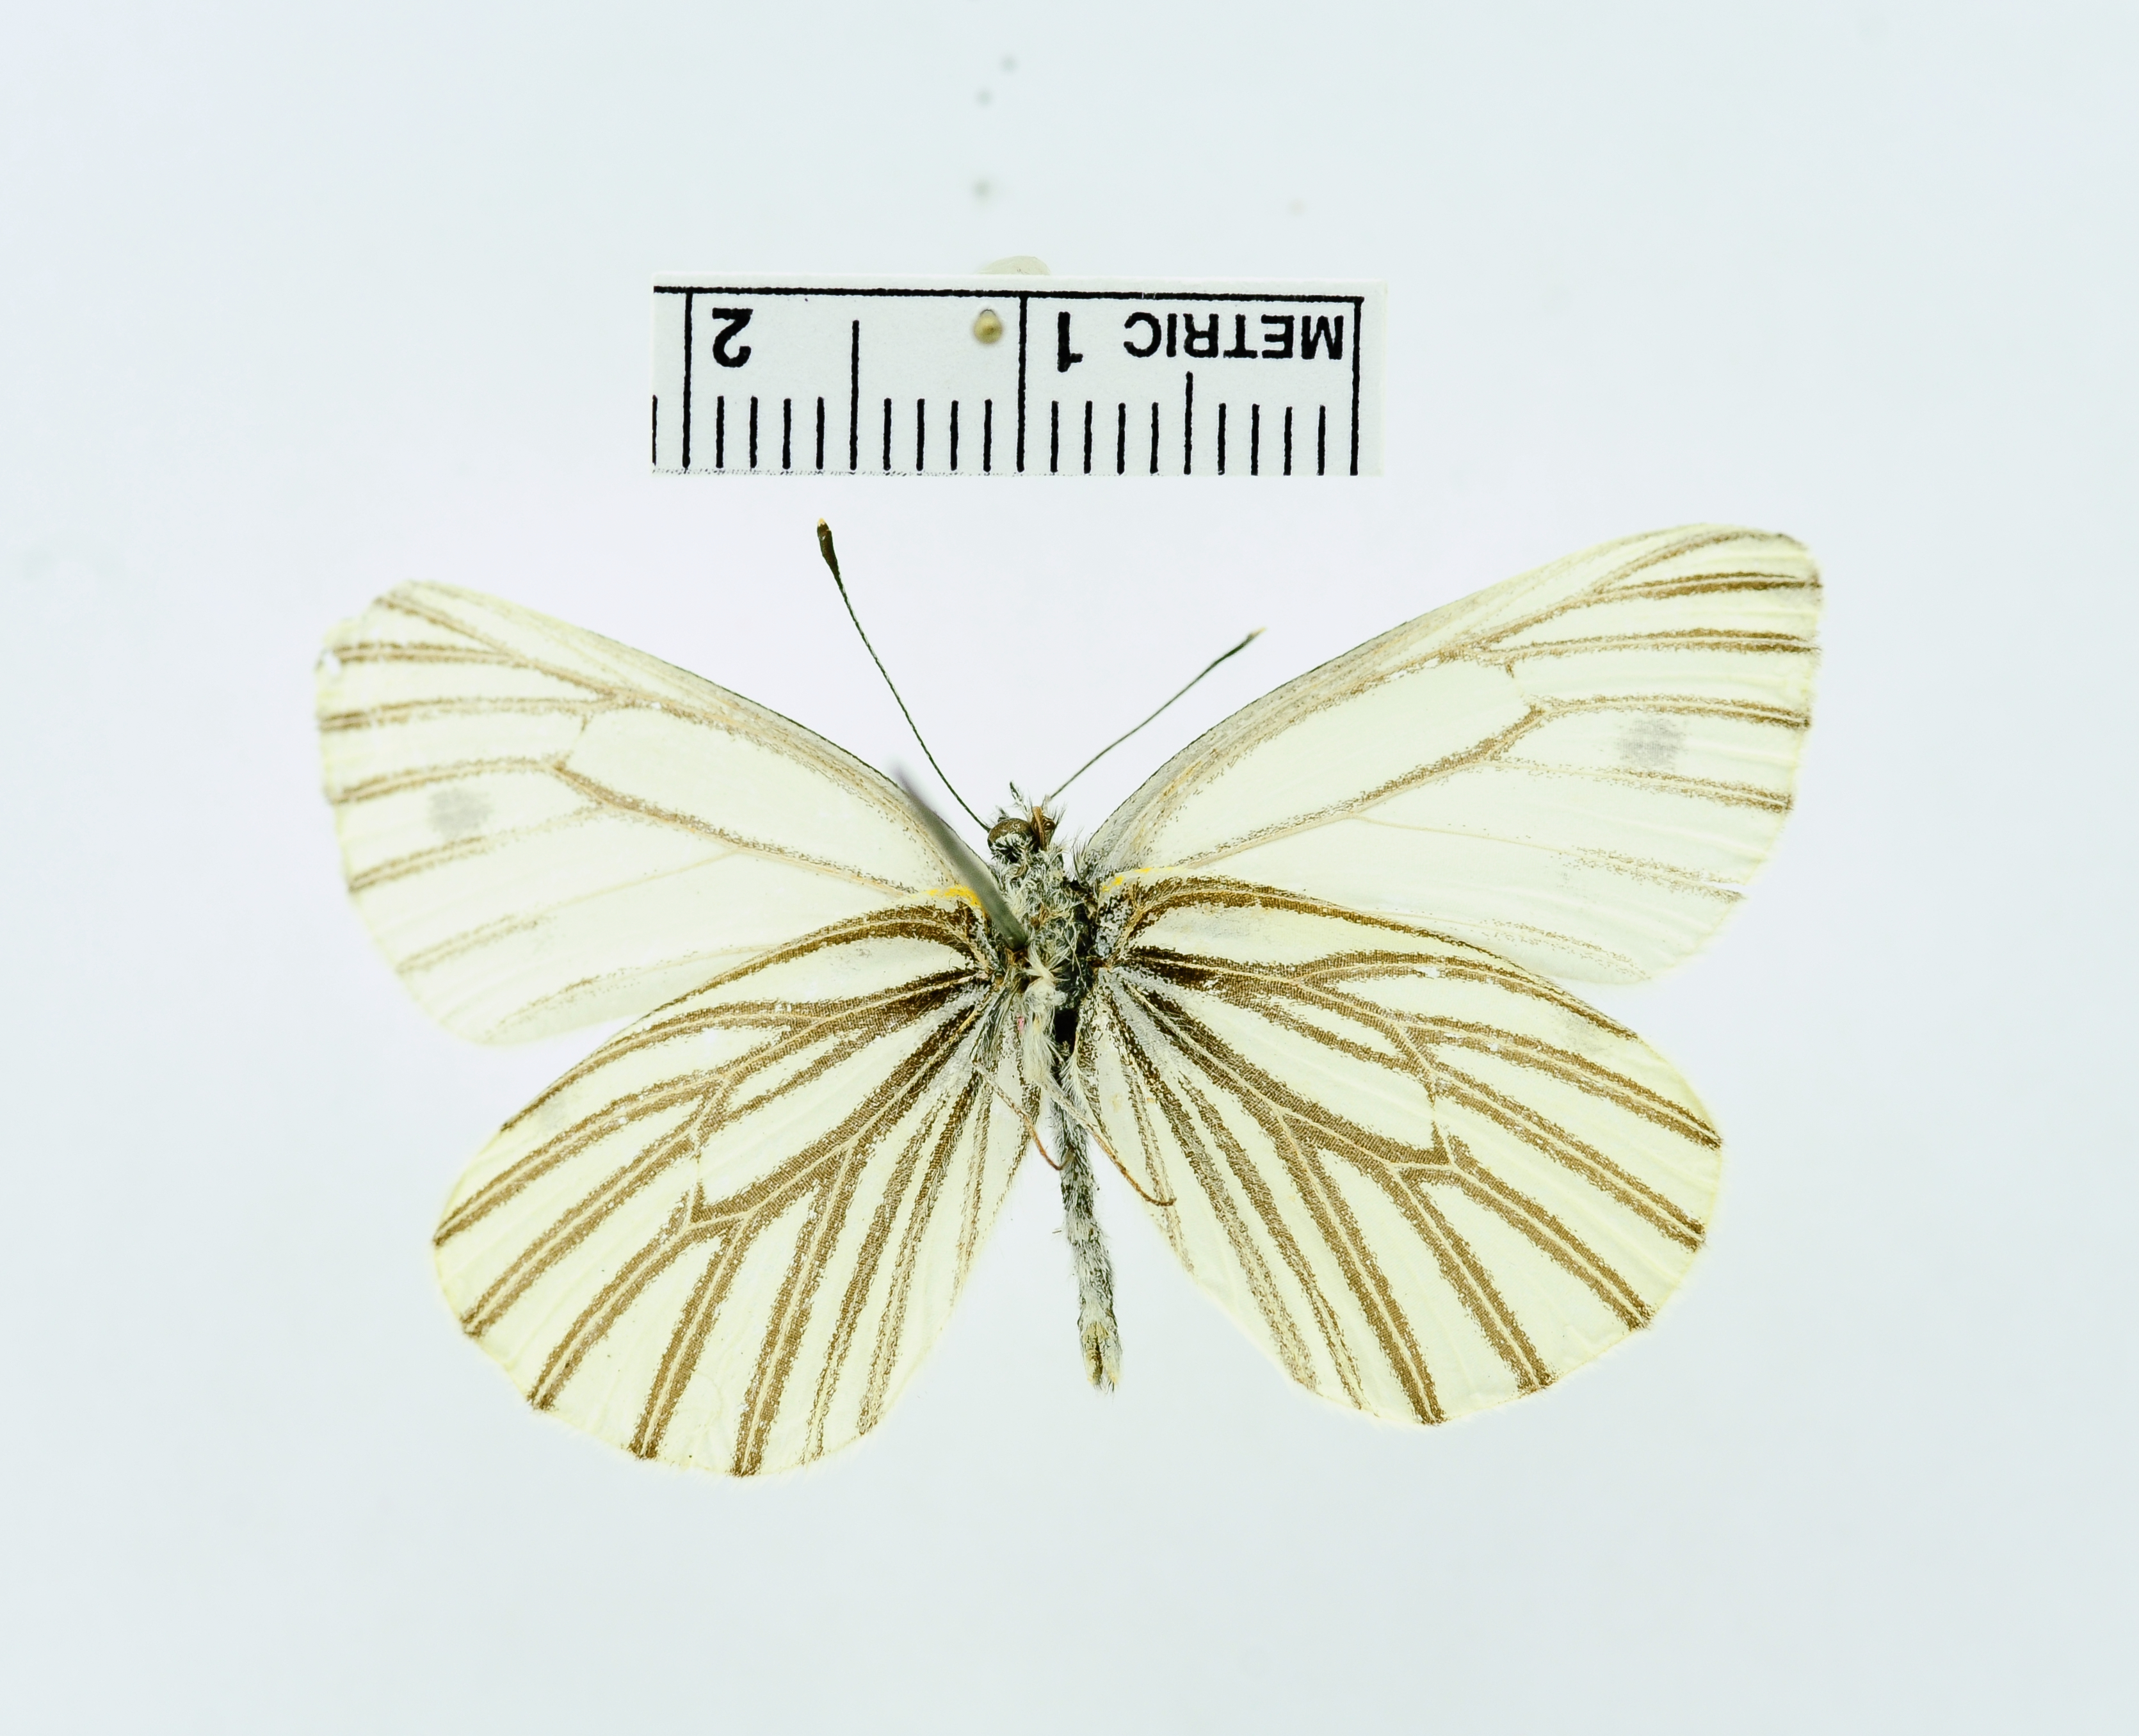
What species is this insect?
Pieris nasturtii
